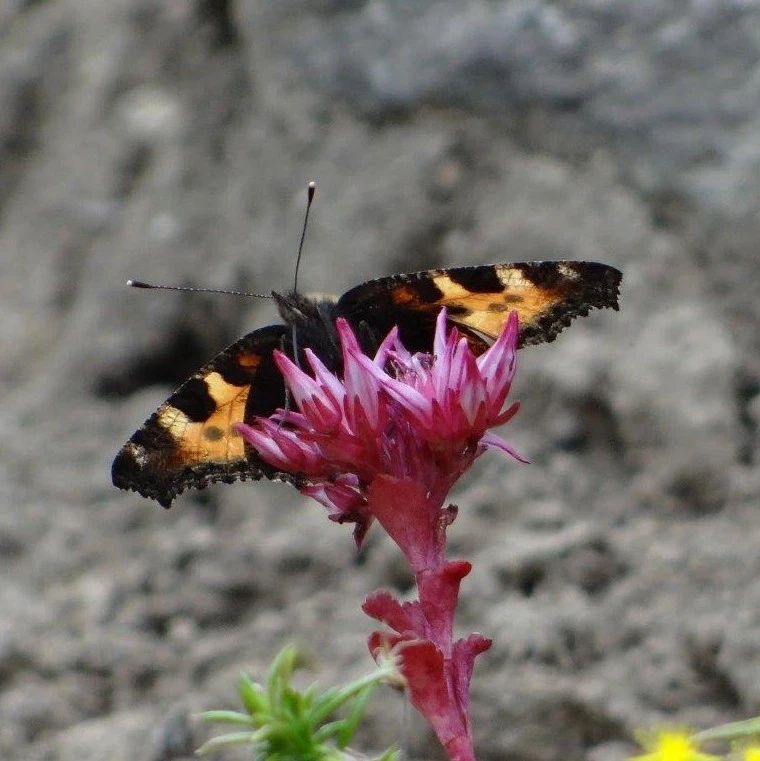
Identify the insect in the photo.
Aglais urticae
